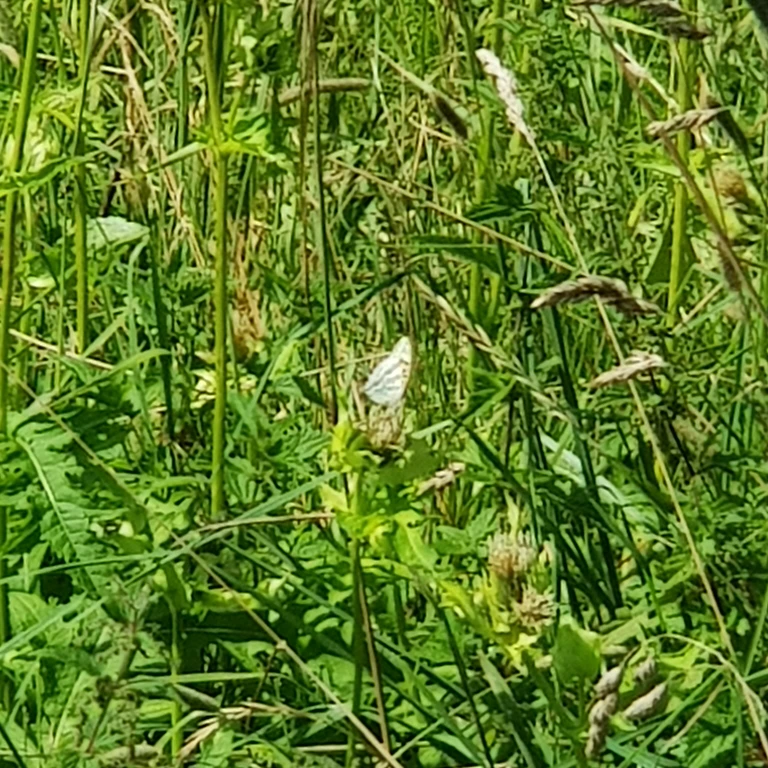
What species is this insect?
Argynnis paphia
